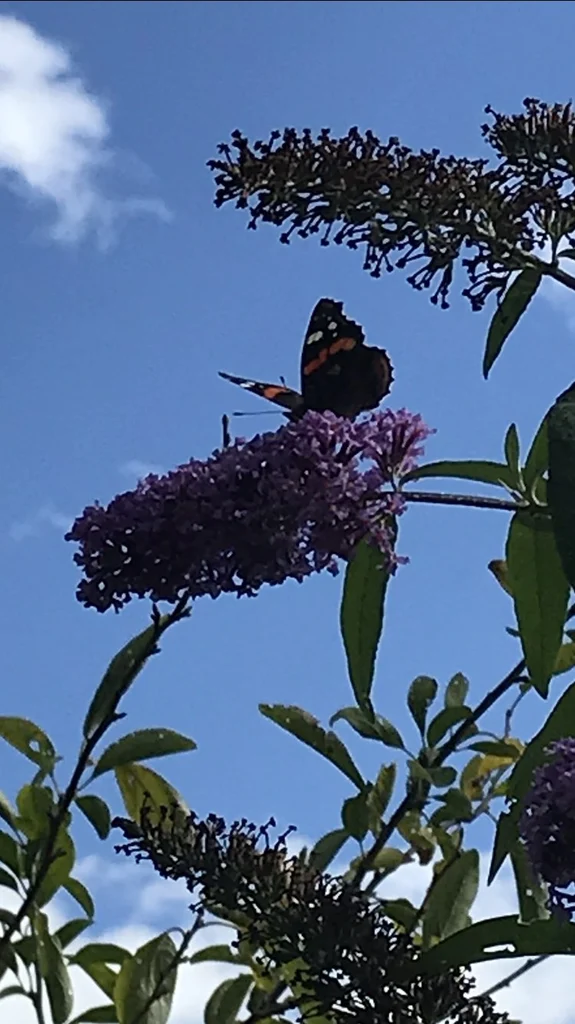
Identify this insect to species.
Vanessa atalanta
